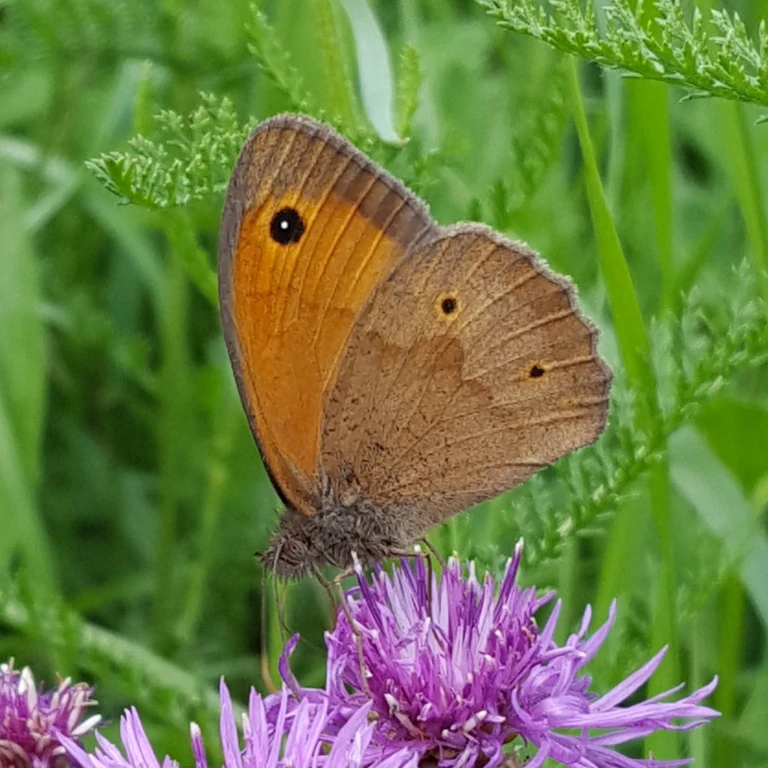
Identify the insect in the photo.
Maniola jurtina
